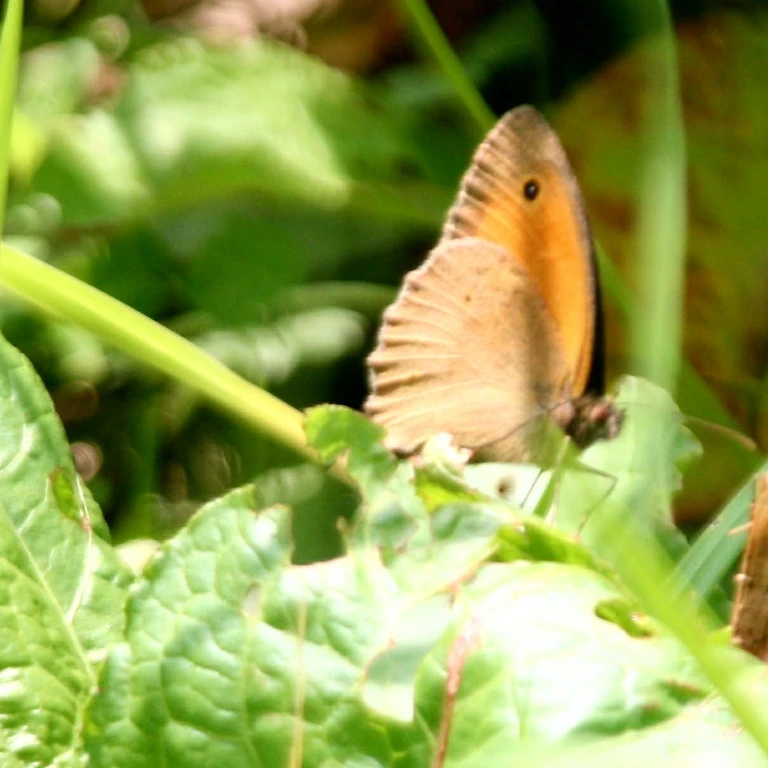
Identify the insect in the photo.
Maniola jurtina
